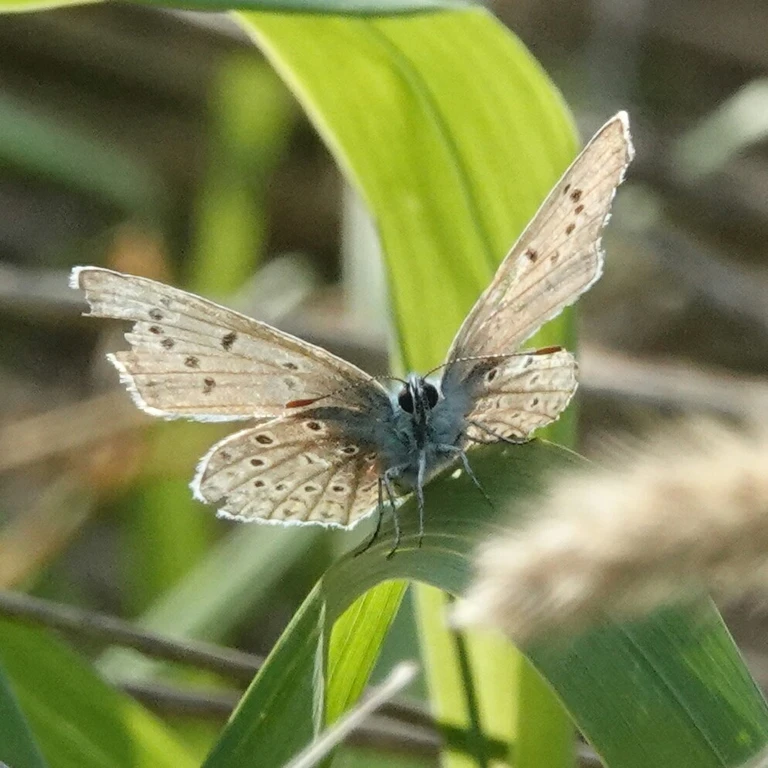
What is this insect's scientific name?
Polyommatus icarus
